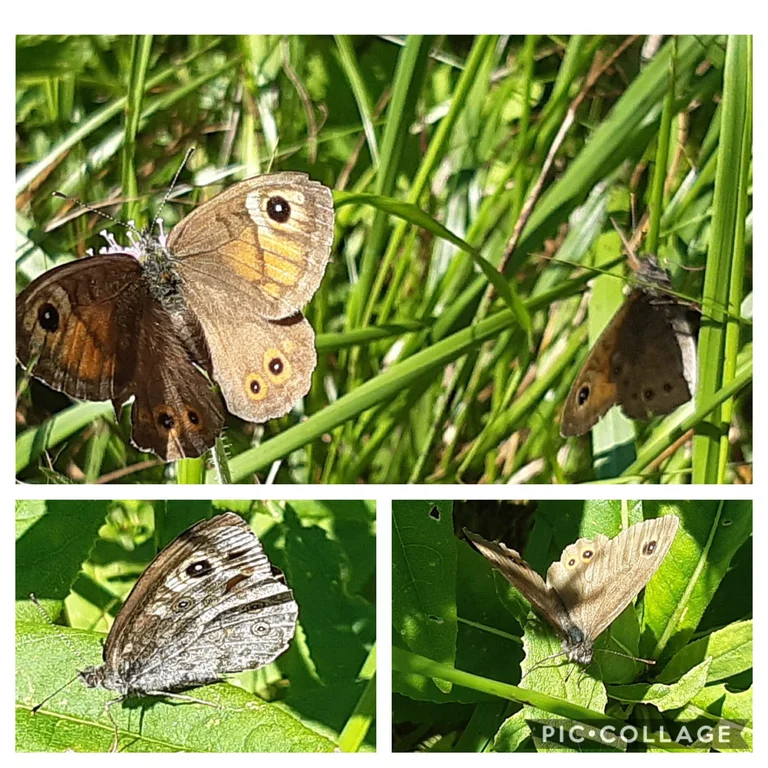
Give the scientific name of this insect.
Lasiommata maera (also Pararge maera)
